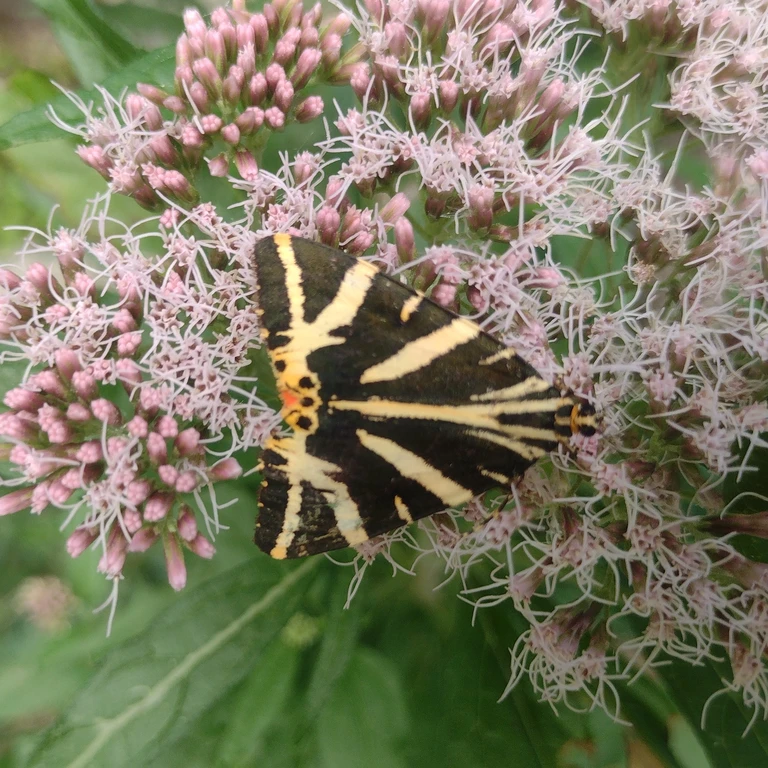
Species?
Euplagia quadripunctaria
